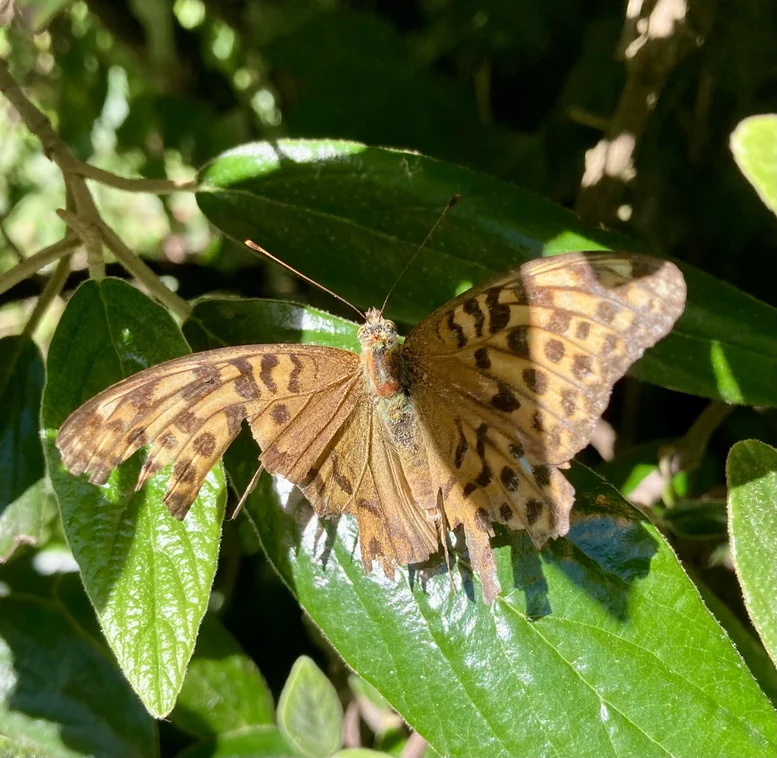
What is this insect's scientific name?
Argynnis paphia
